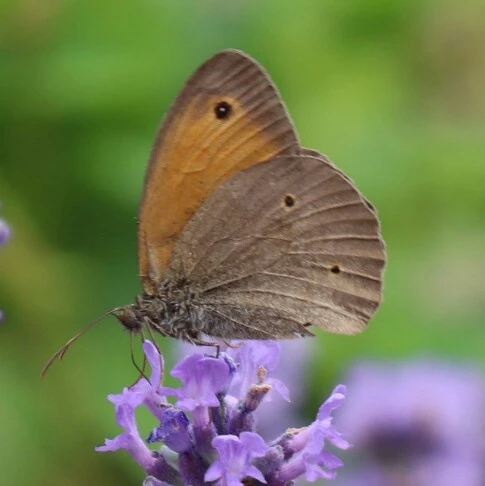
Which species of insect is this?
Maniola jurtina
